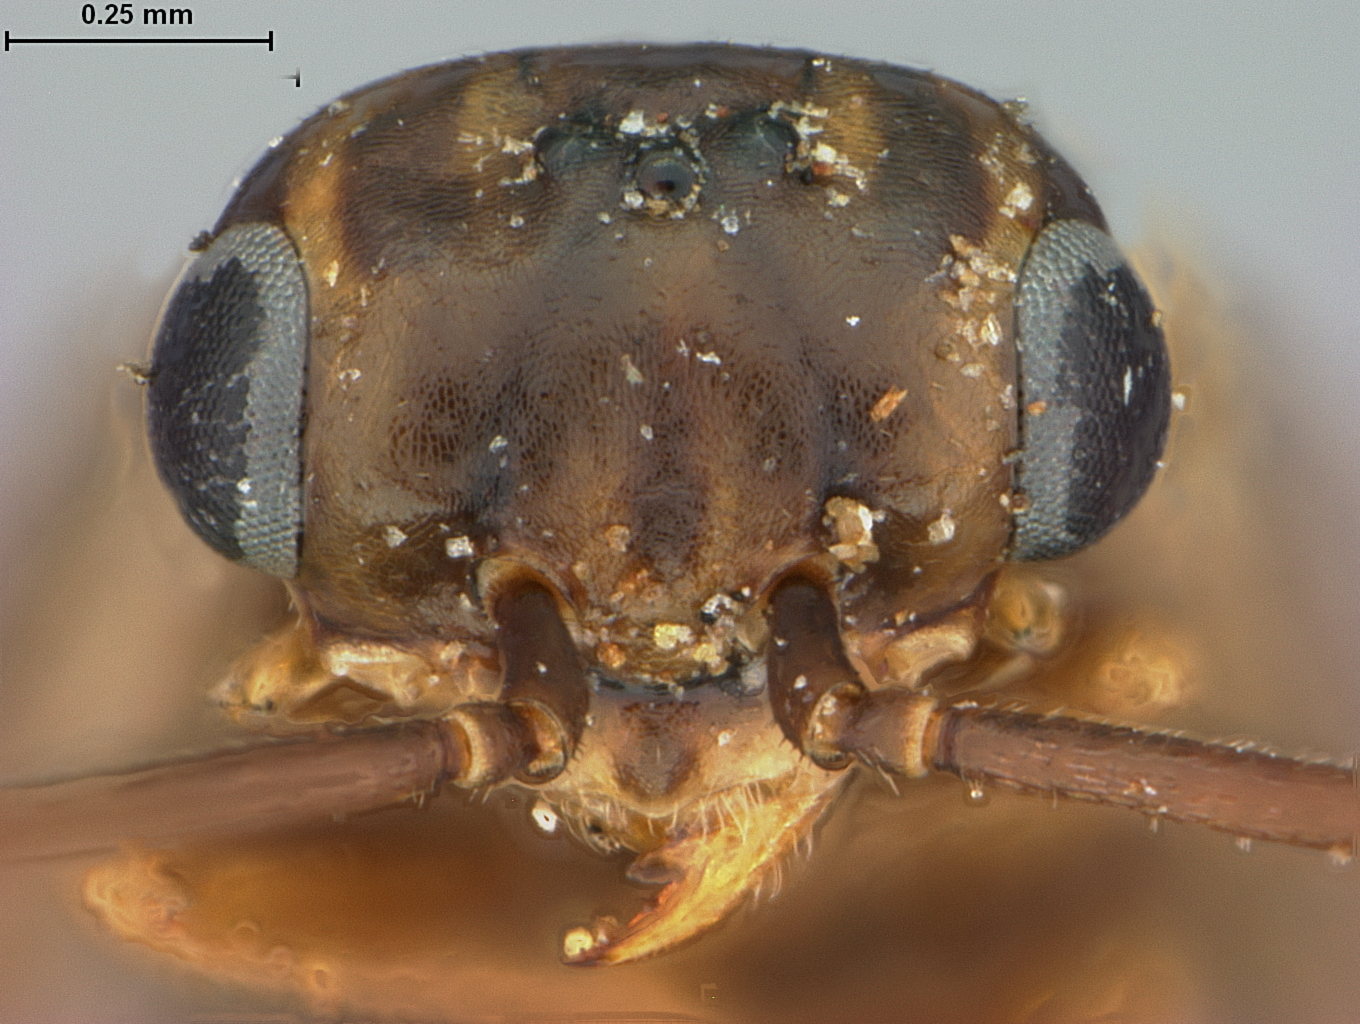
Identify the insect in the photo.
Xyela winnemanae
